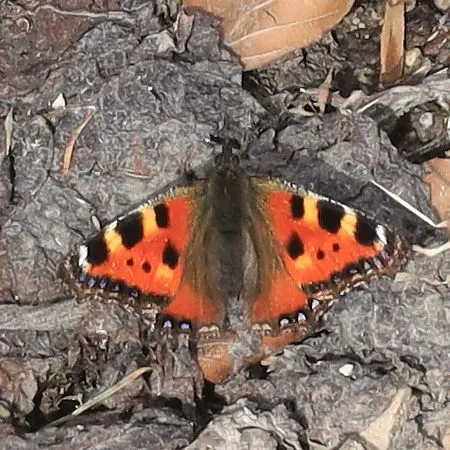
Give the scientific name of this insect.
Aglais urticae
